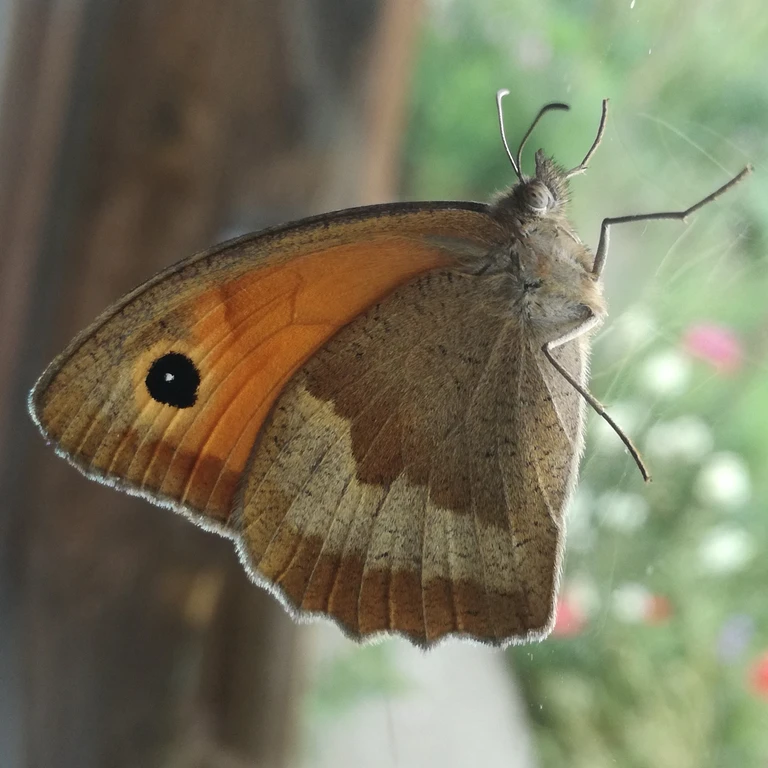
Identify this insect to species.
Maniola jurtina
